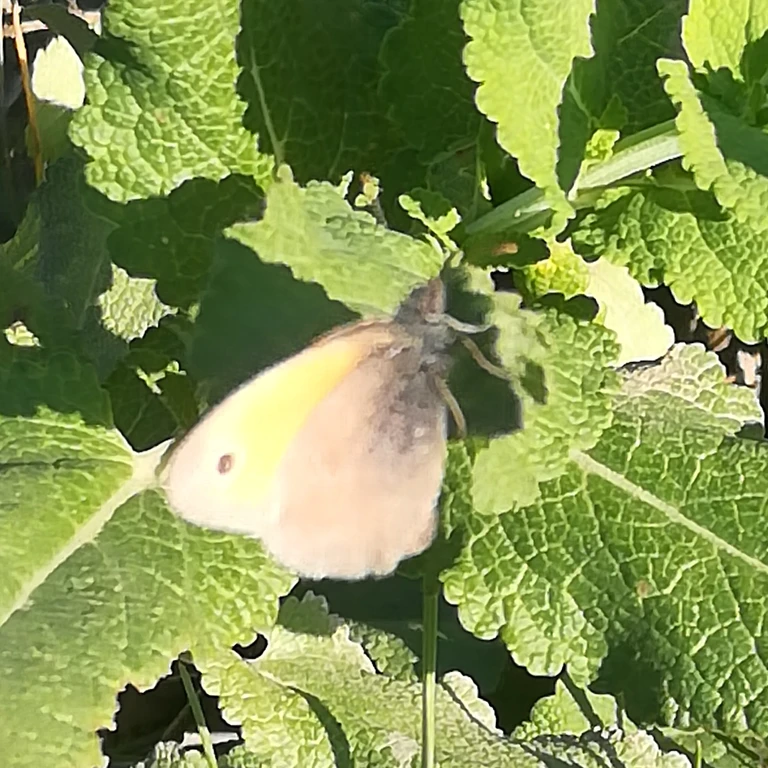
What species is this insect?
Coenonympha pamphilus
